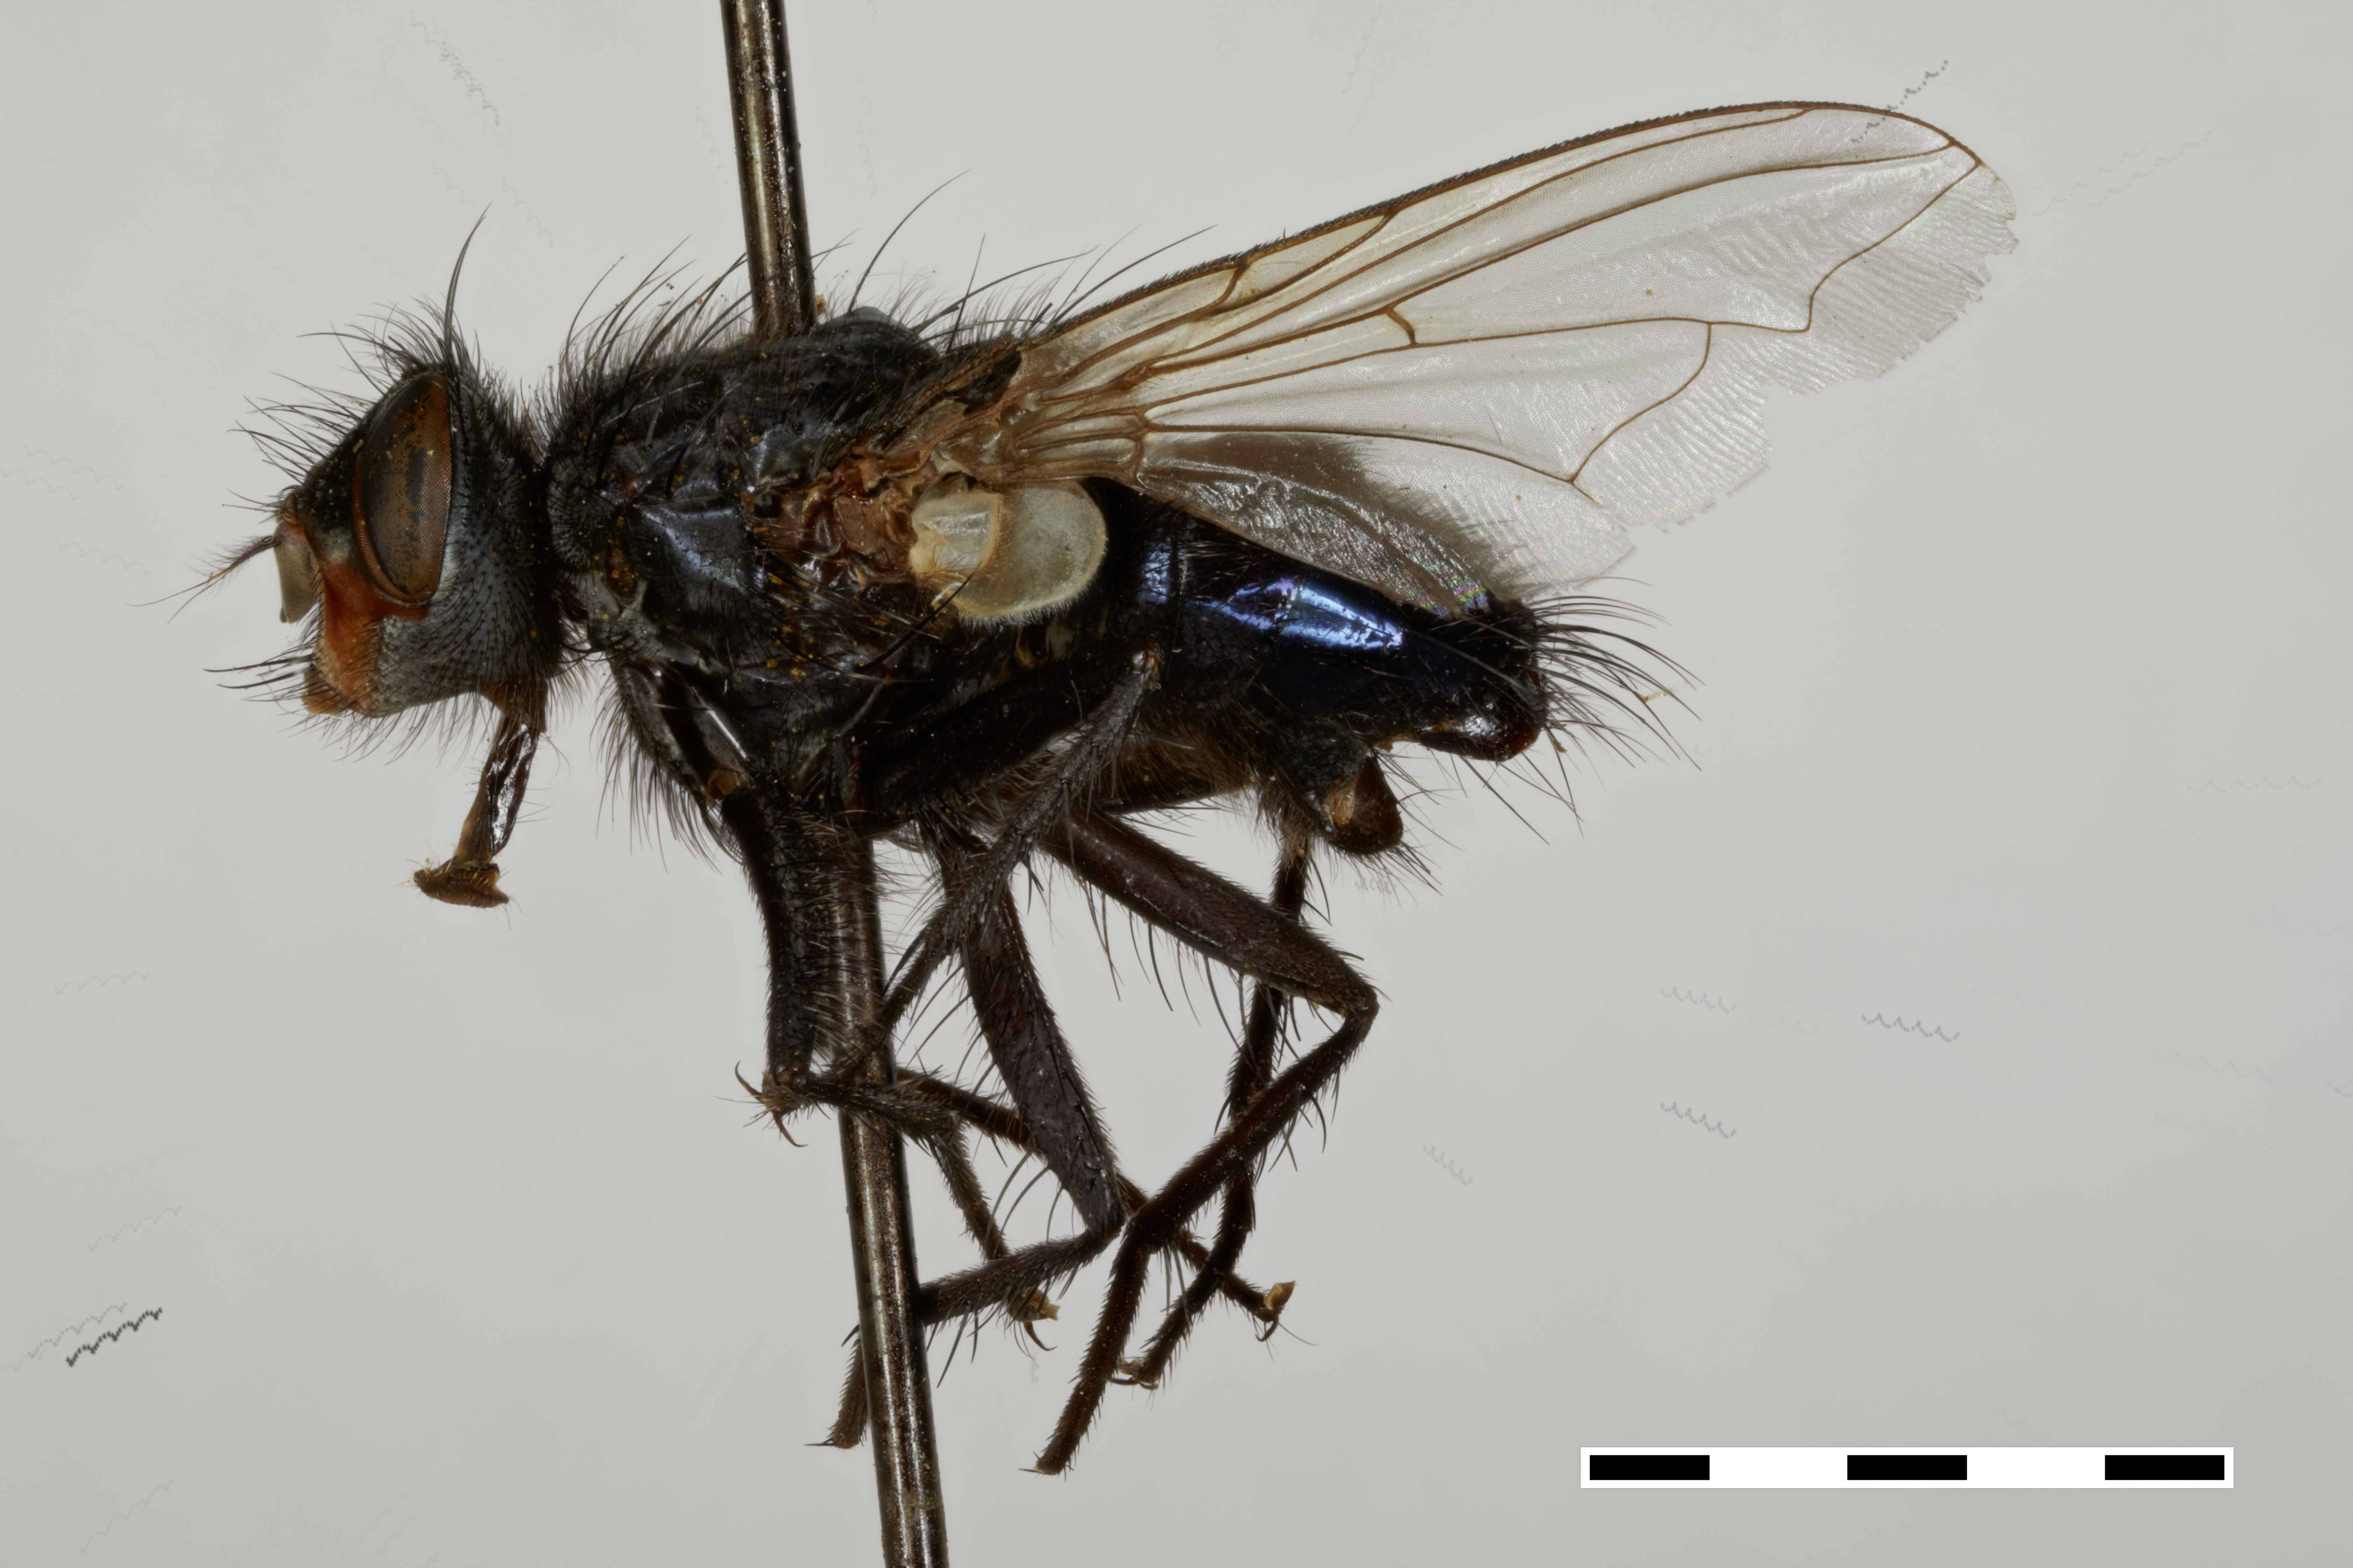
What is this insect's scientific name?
Acronesia abina
